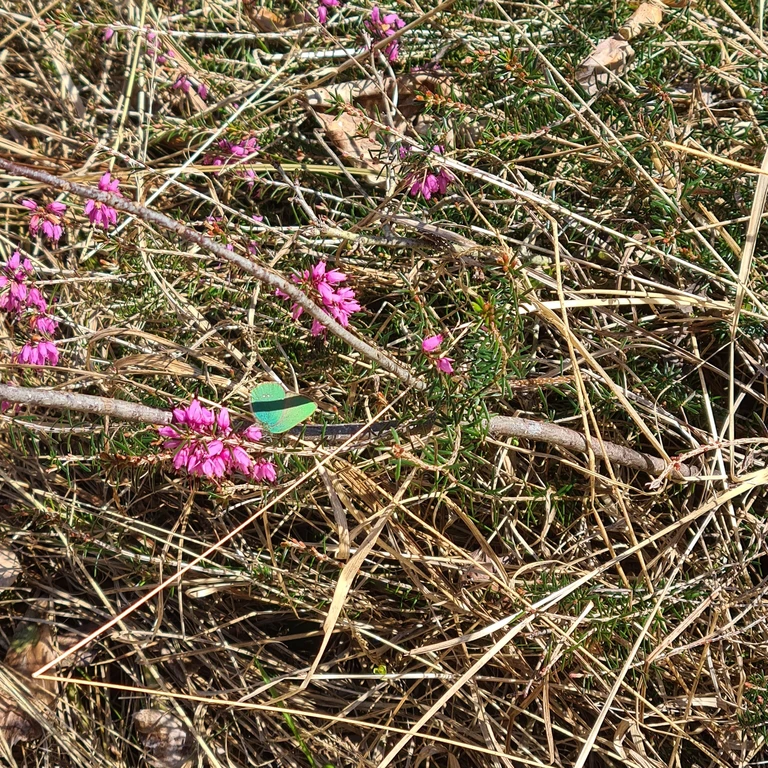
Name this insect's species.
Callophrys rubi
